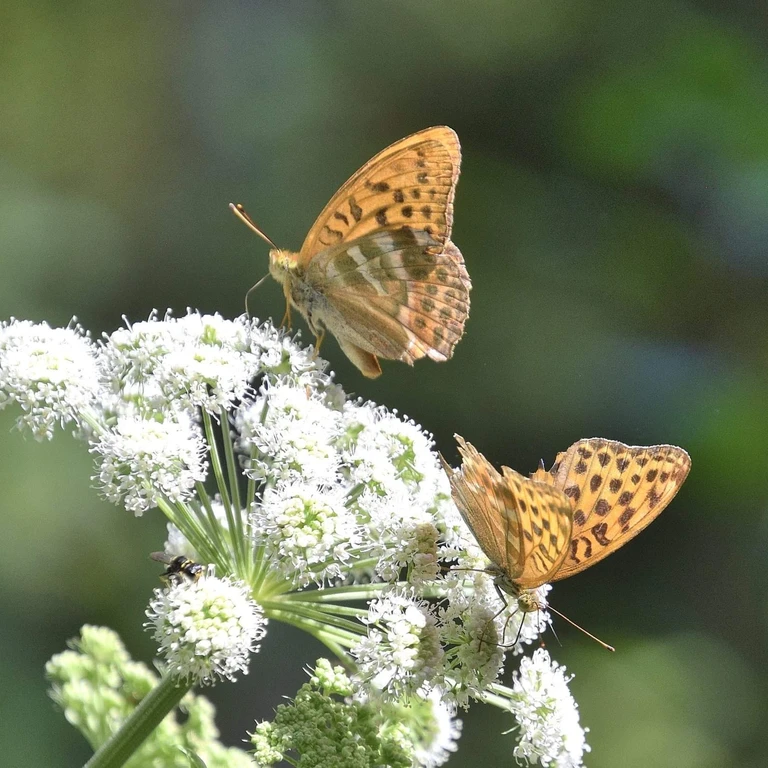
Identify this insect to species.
Argynnis paphia
